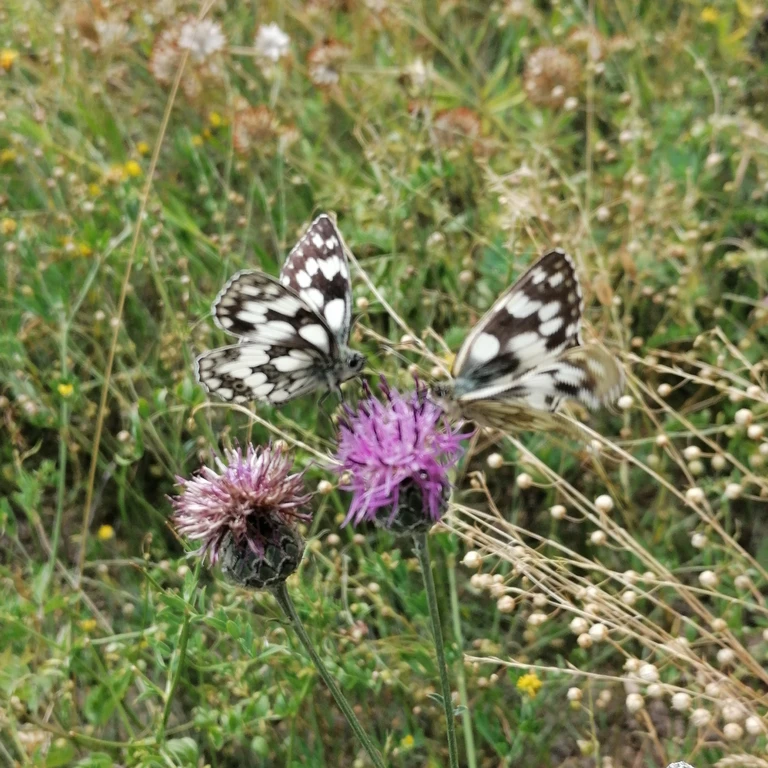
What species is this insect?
Melanargia galathea
